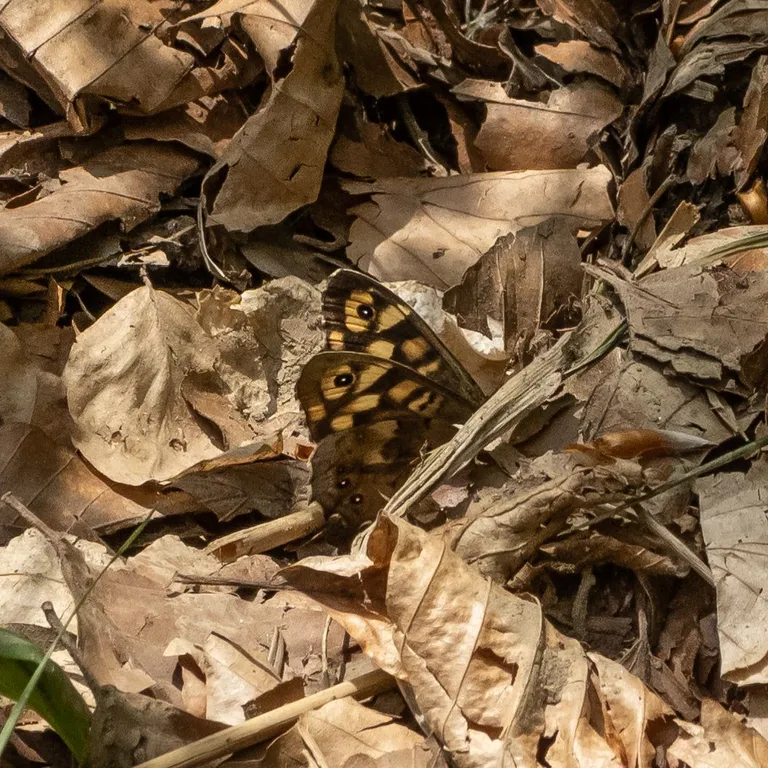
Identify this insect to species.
Pararge aegeria
